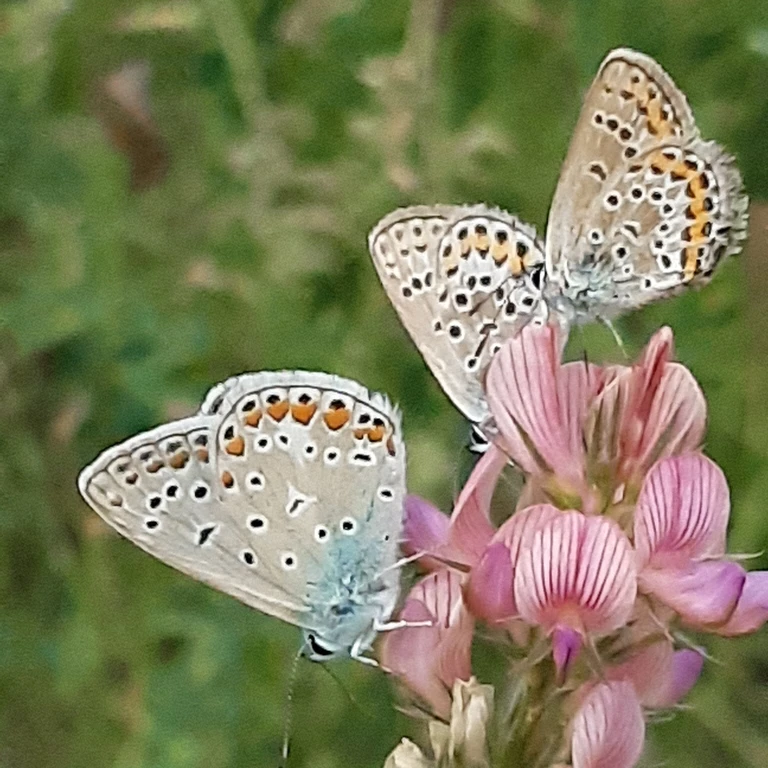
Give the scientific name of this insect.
Polyommatus icarus
